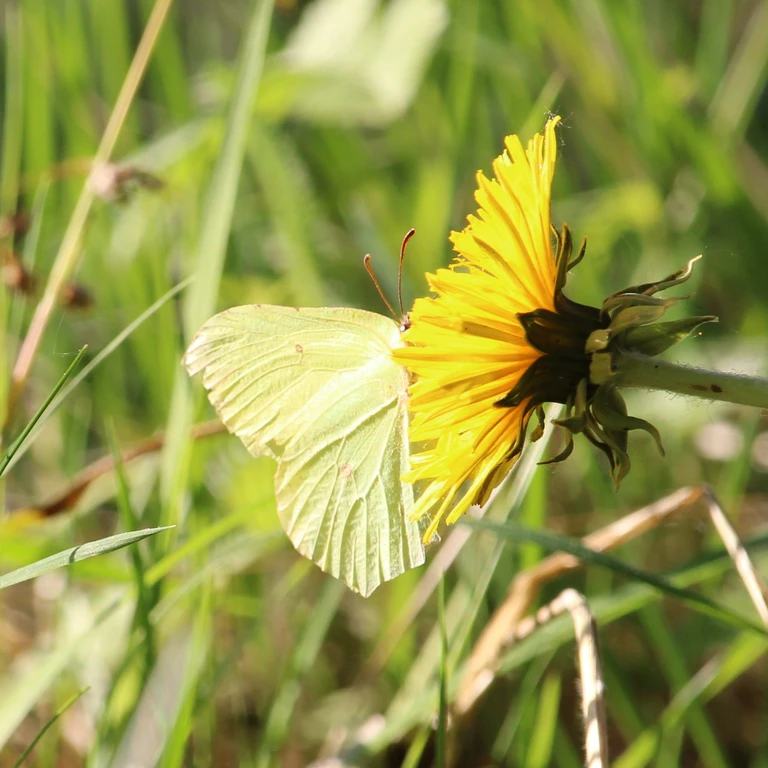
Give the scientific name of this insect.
Gonepteryx rhamni
